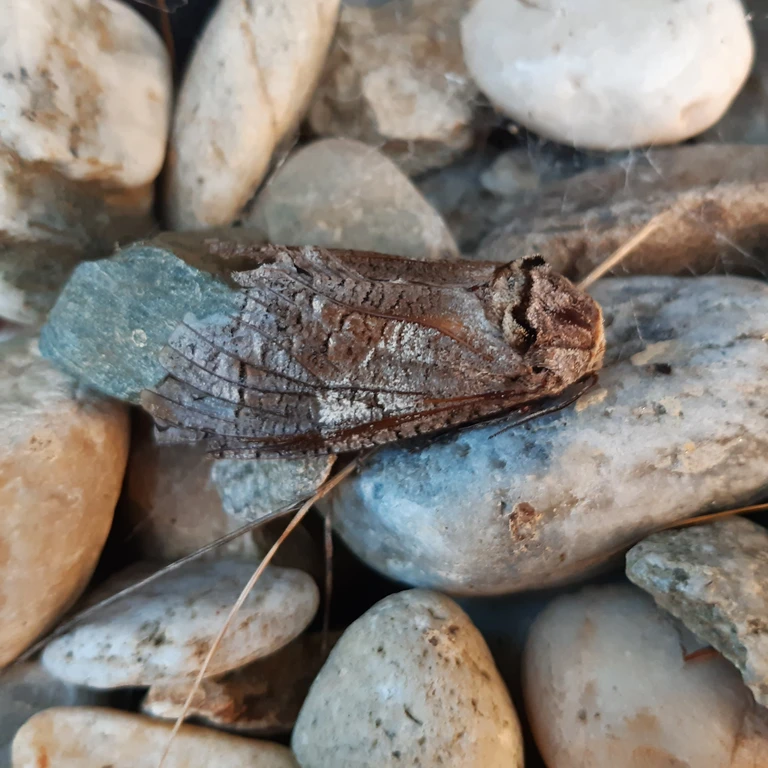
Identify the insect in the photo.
Cossus cossus
